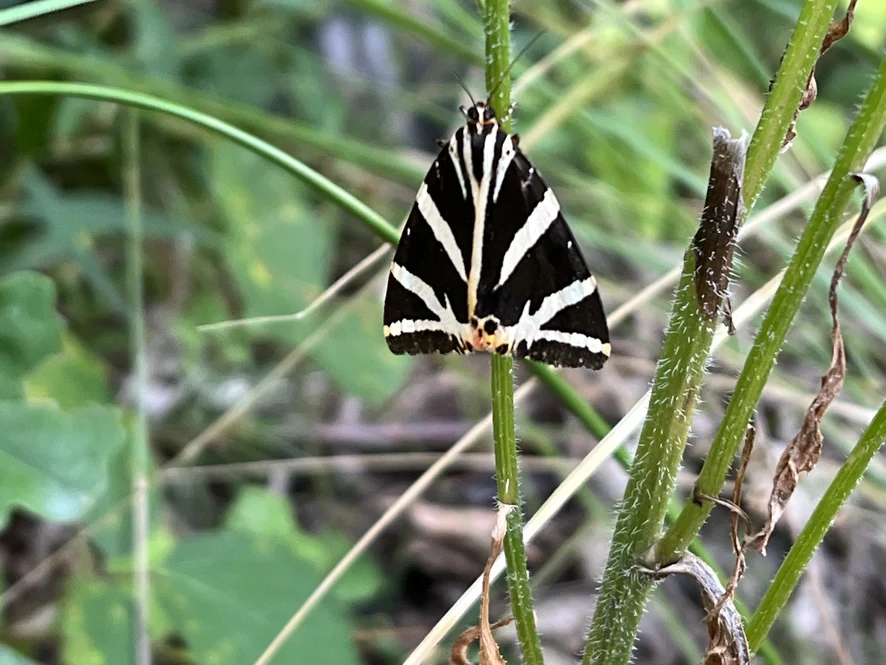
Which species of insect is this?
Euplagia quadripunctaria
